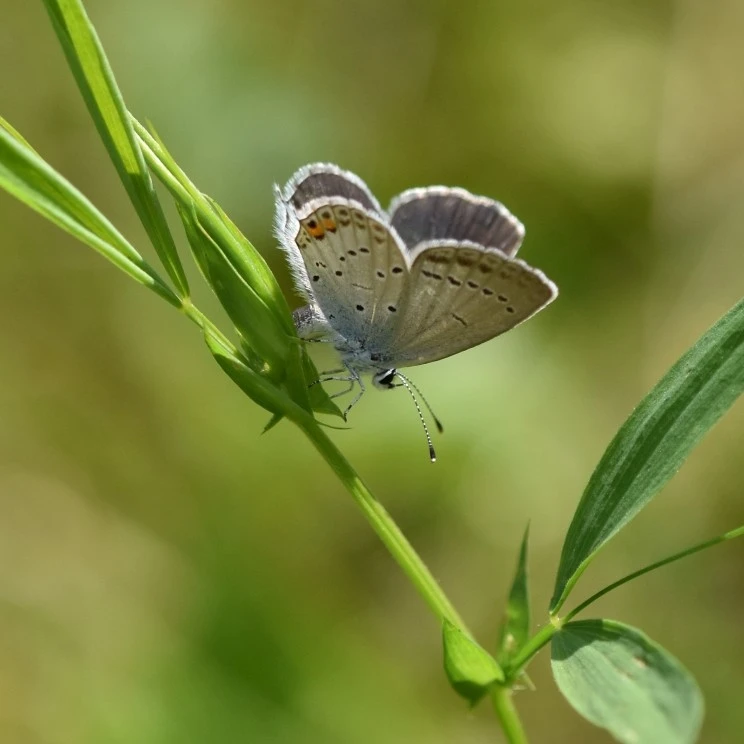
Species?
Cupido argiades (also Elkalyce argiades)
